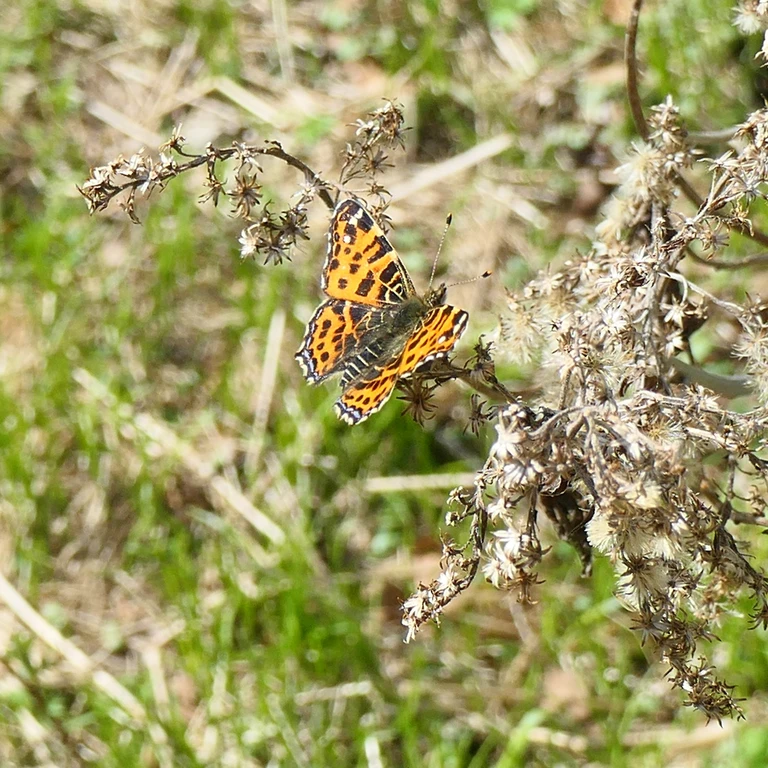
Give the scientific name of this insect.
Araschnia levana
